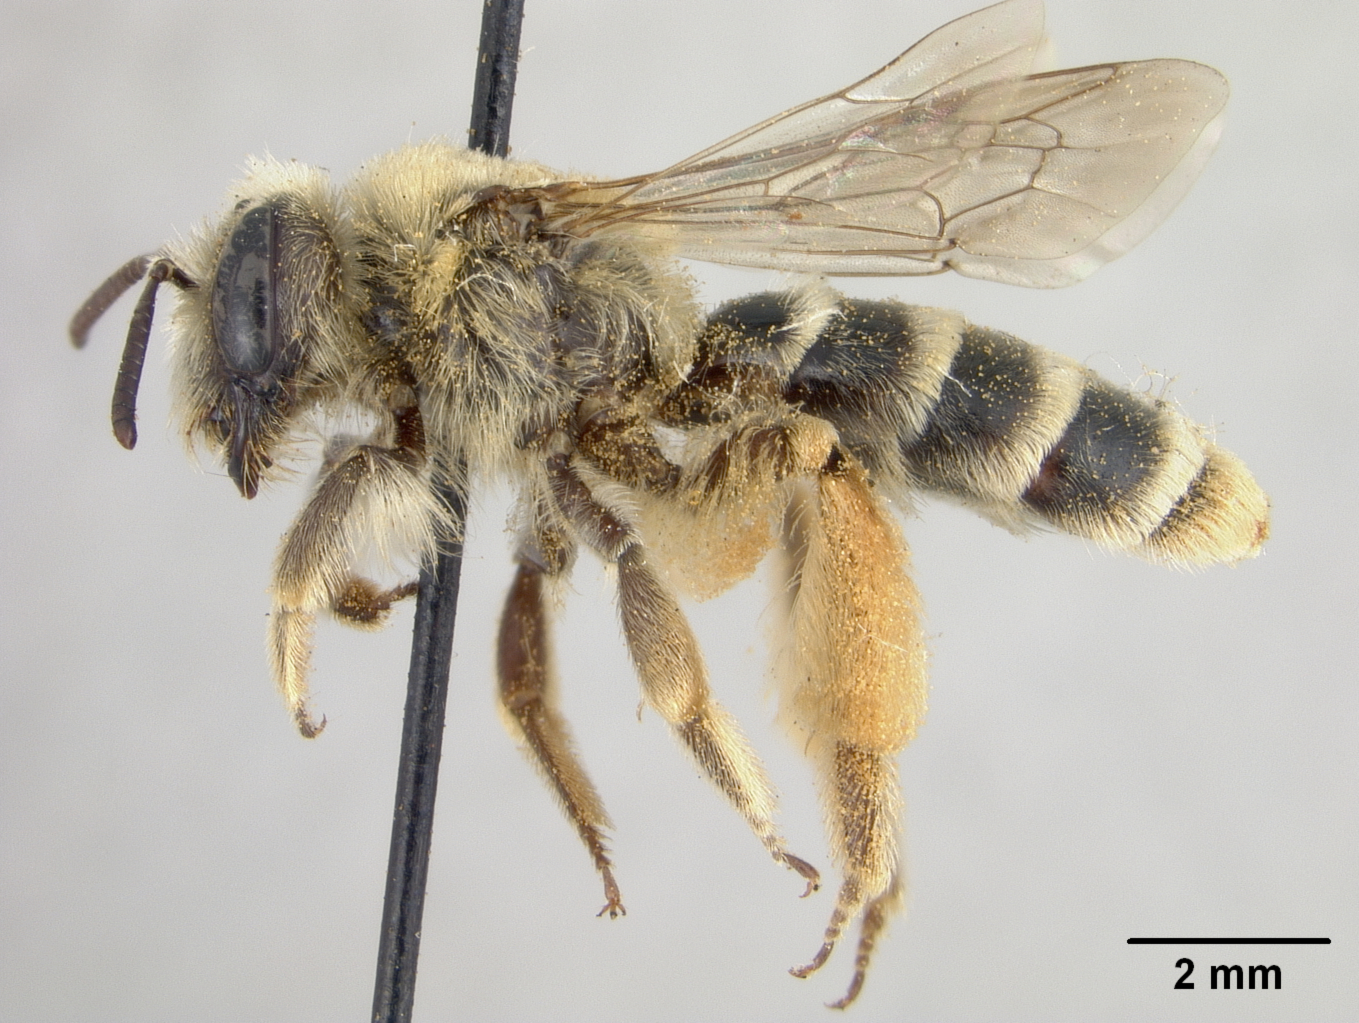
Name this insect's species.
Andrena isocomae
